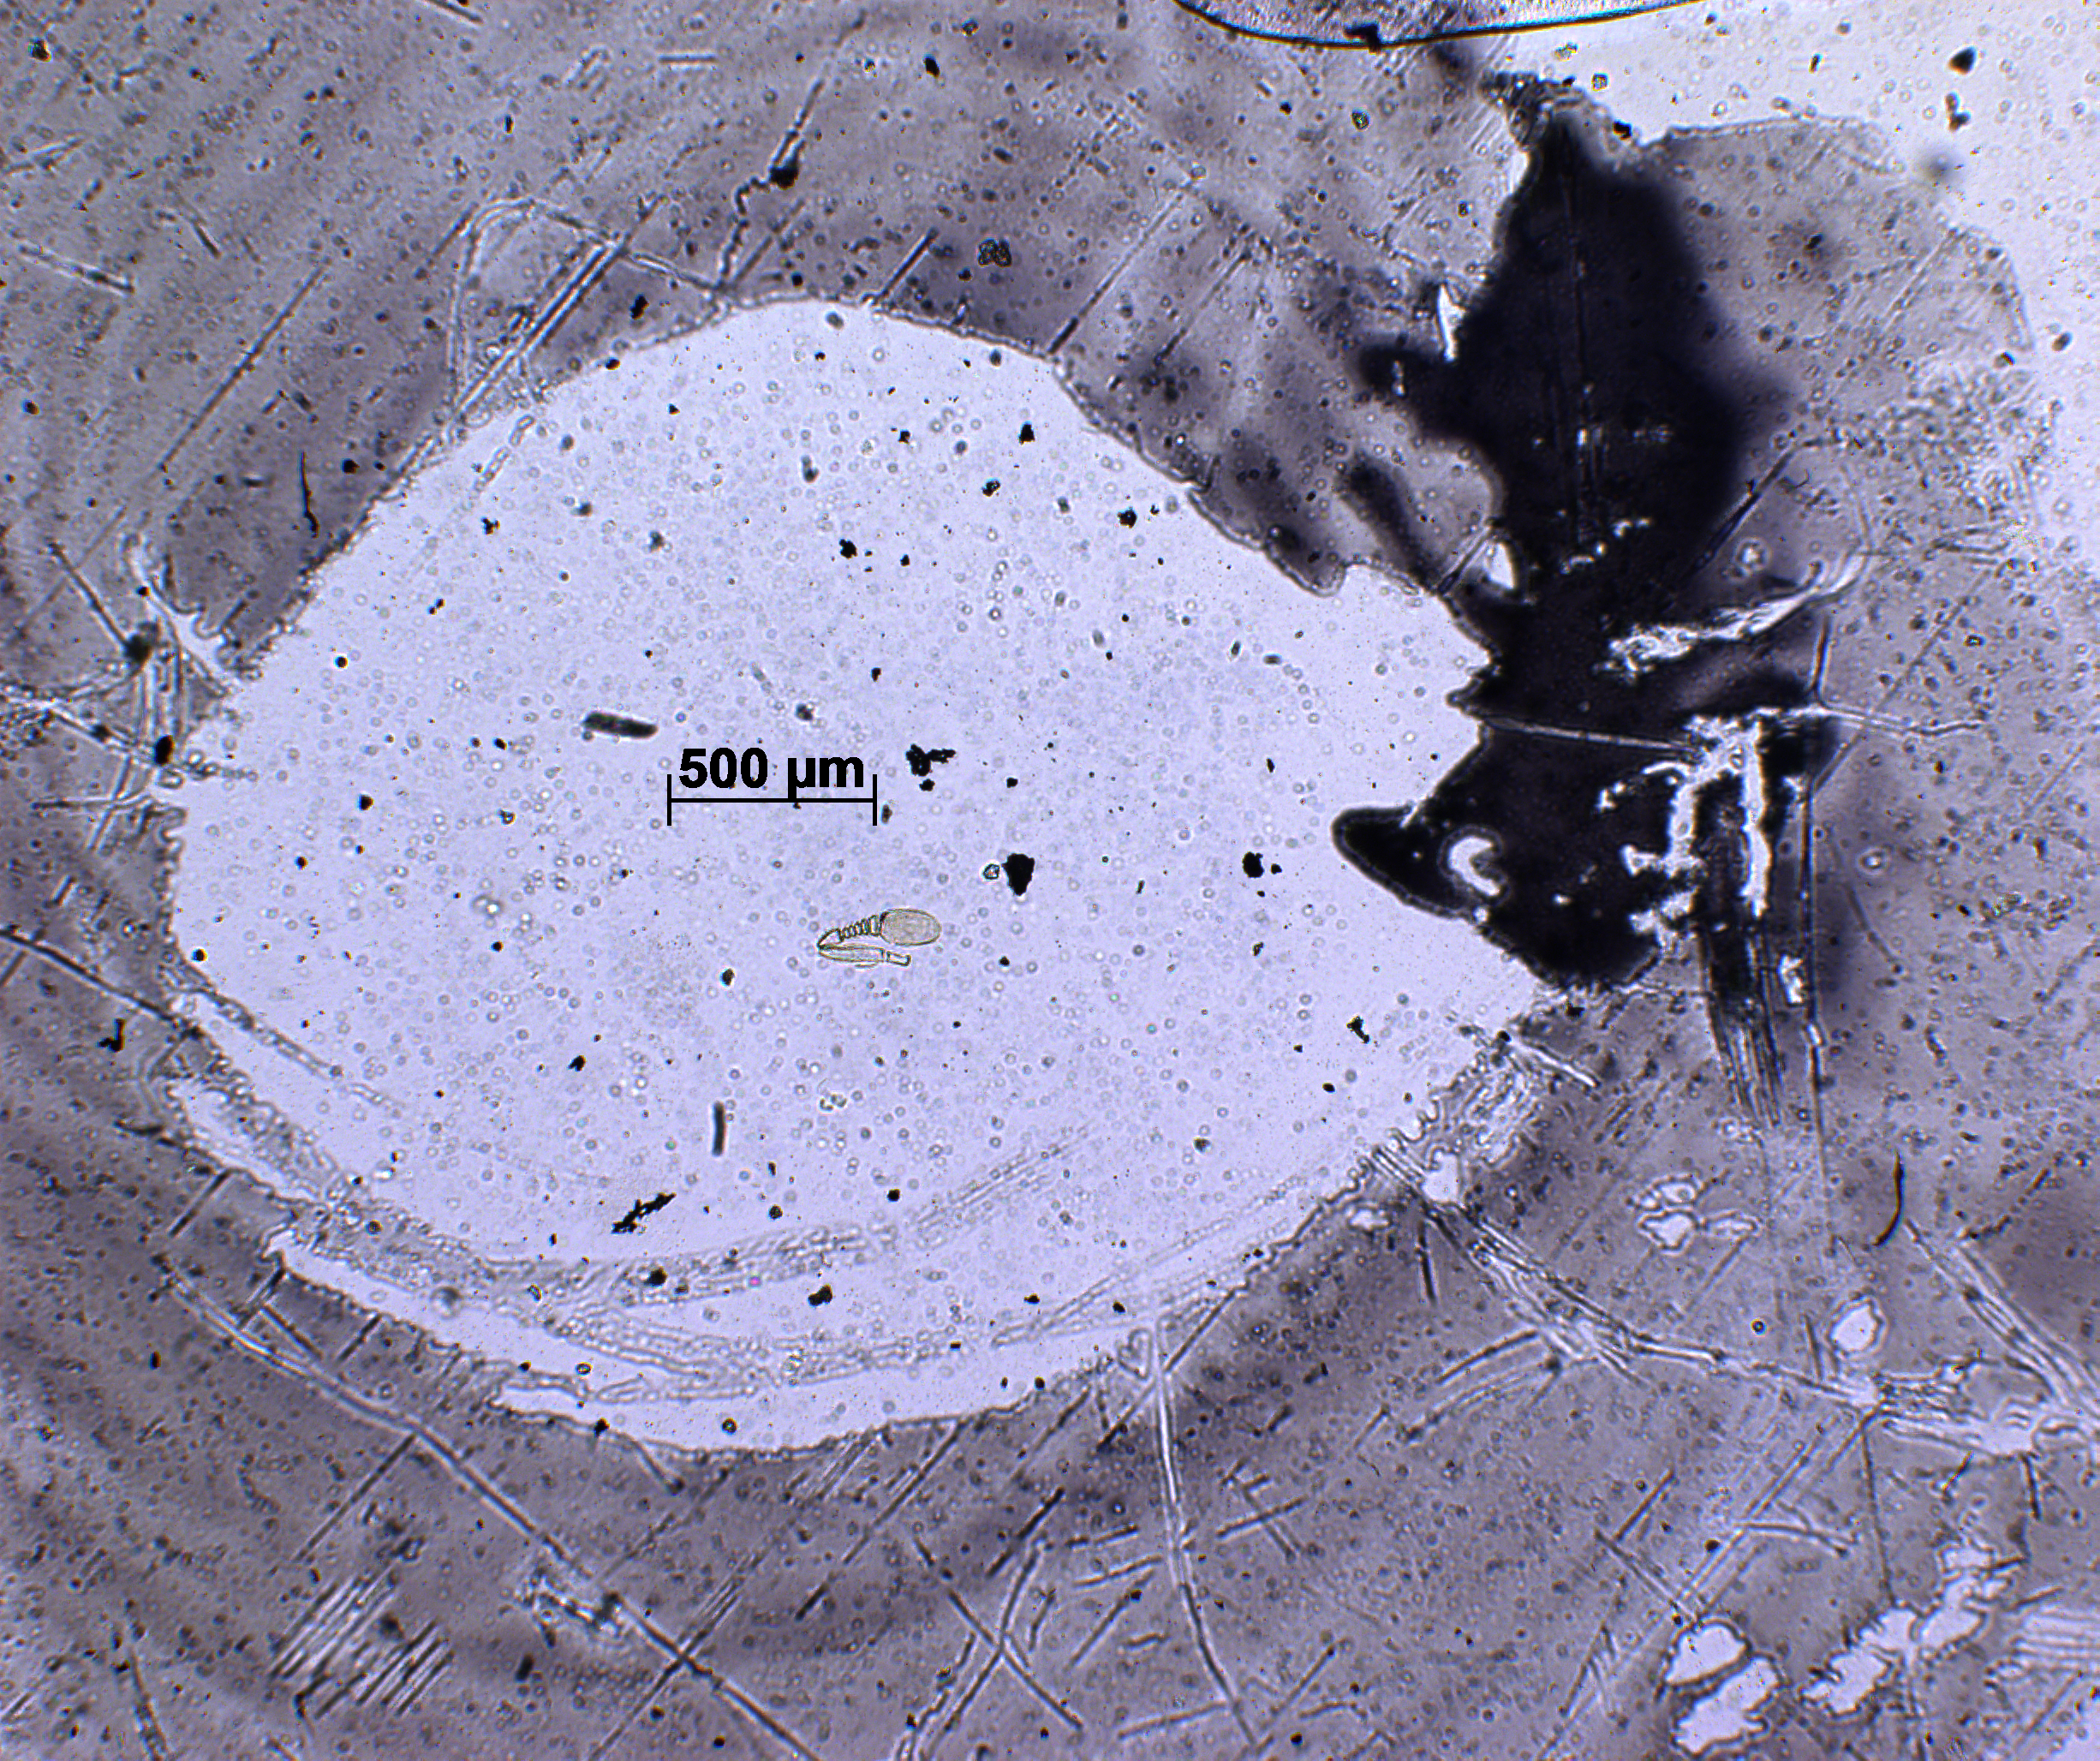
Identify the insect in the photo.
Acerophagus luteolus
